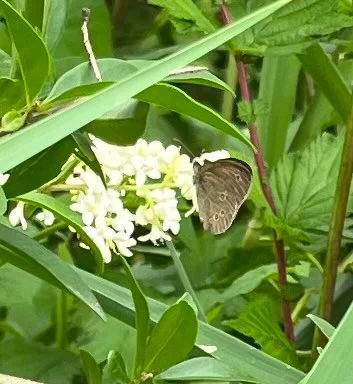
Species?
Aphantopus hyperantus
